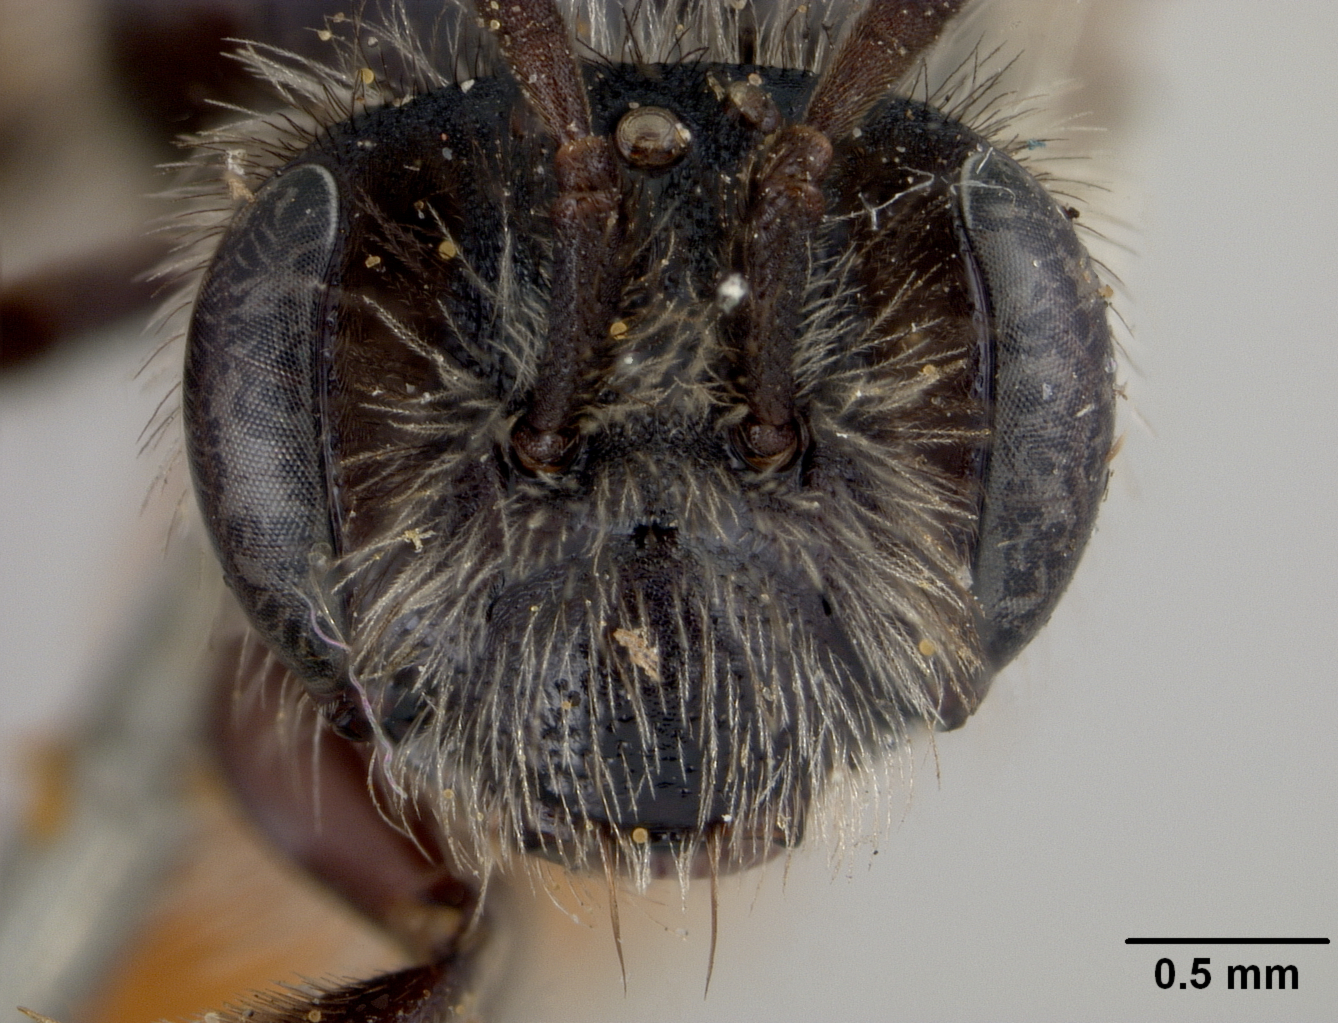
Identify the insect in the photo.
Andrena segregans
